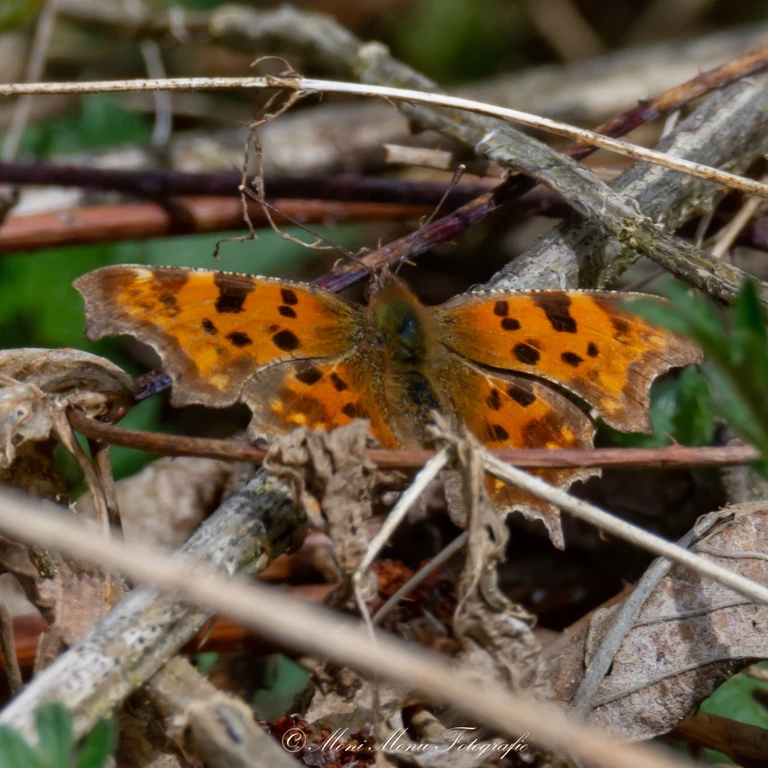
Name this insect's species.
Polygonia c-album
